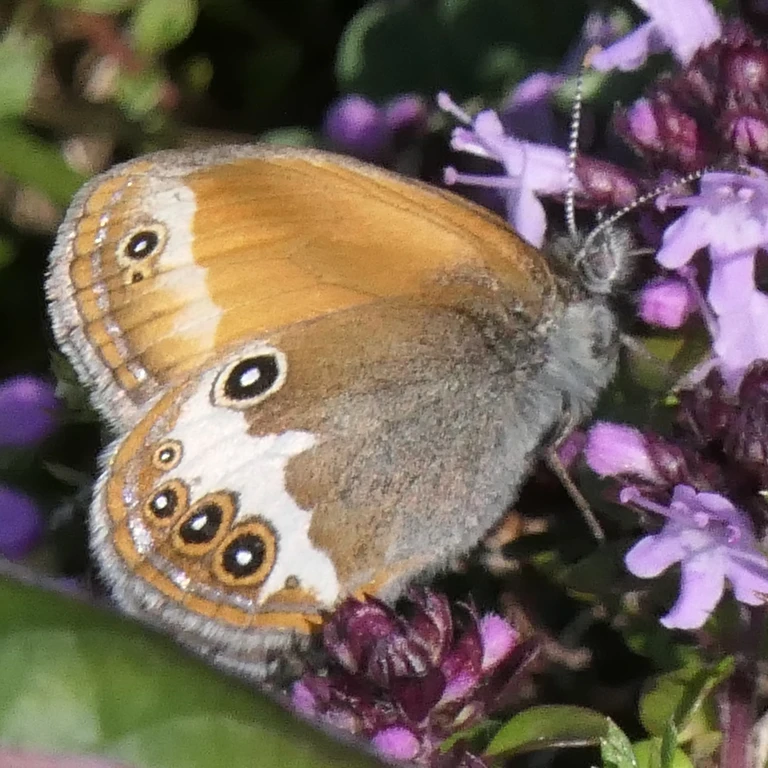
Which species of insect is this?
Coenonympha arcania
